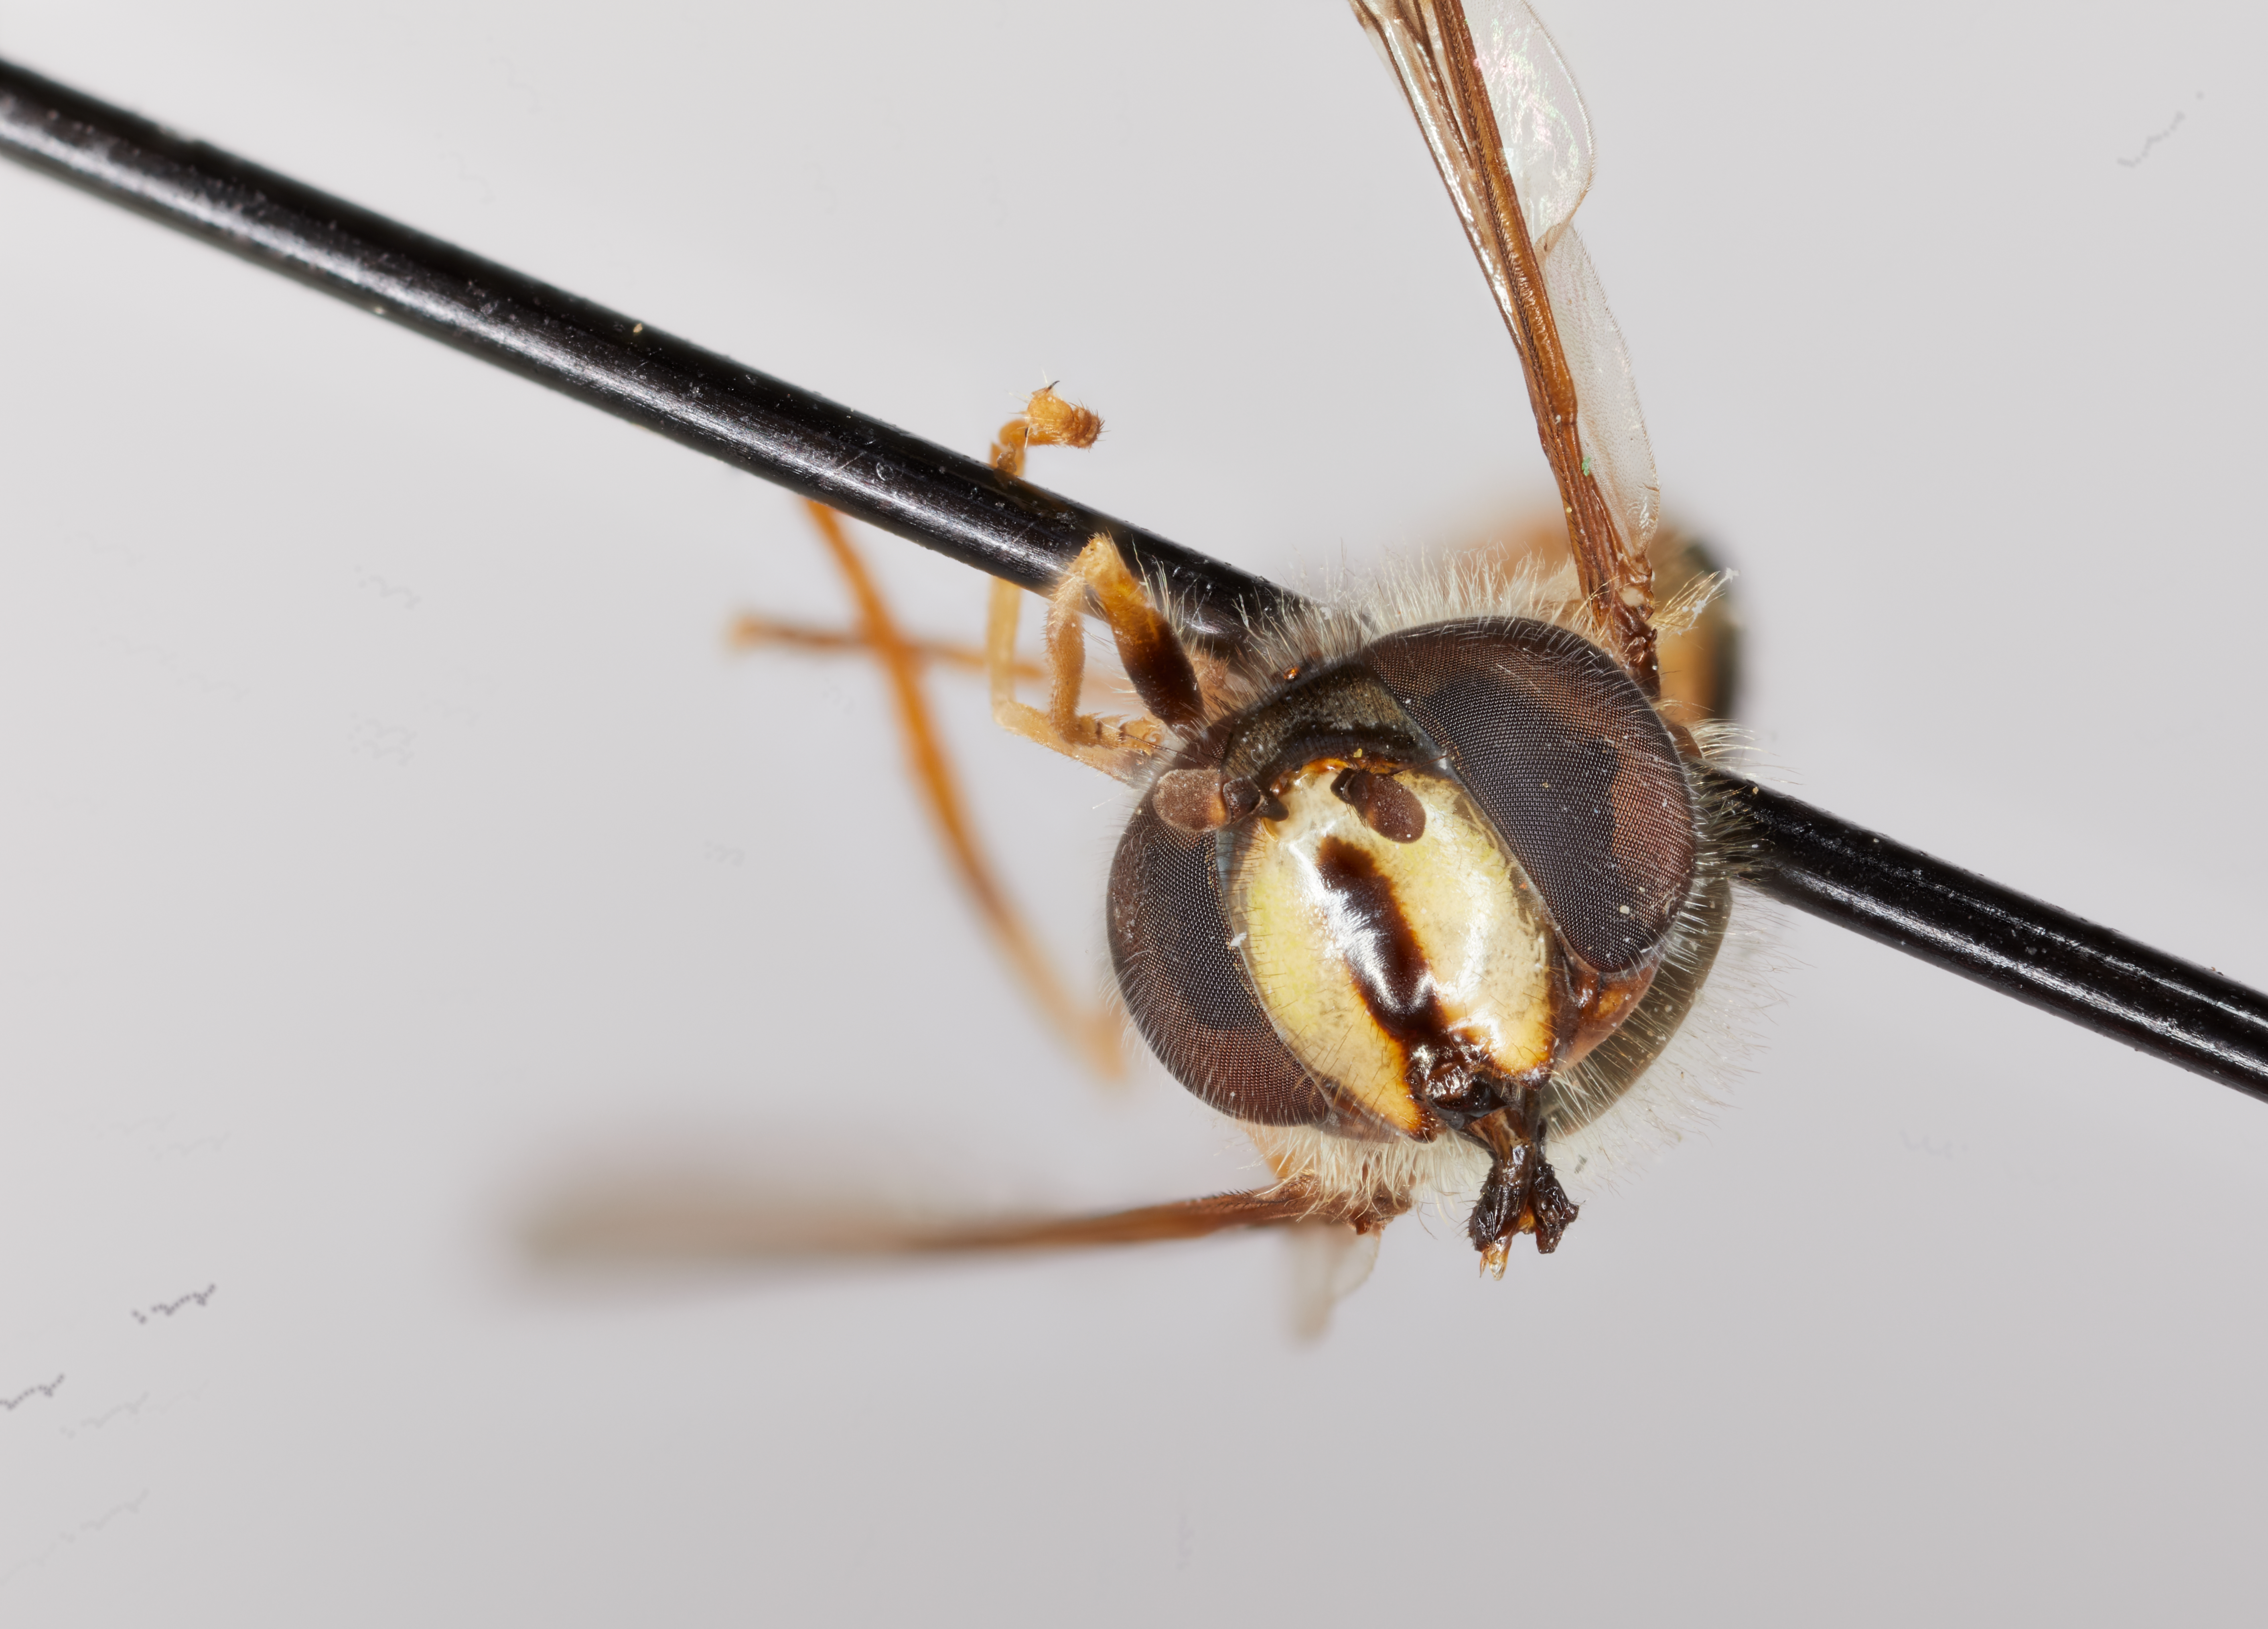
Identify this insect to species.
Dasysyrphus richardi
